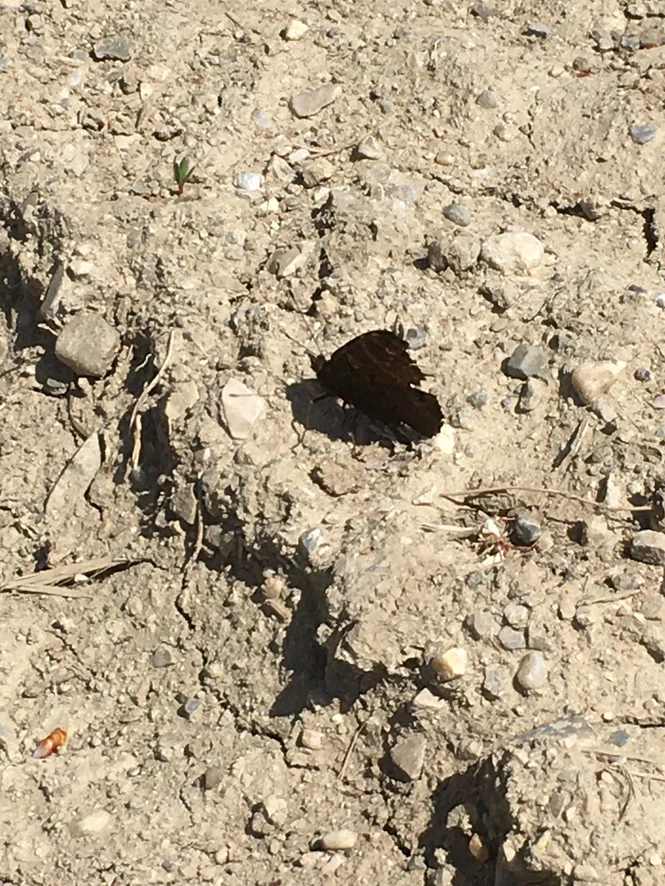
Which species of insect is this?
Aglais io
